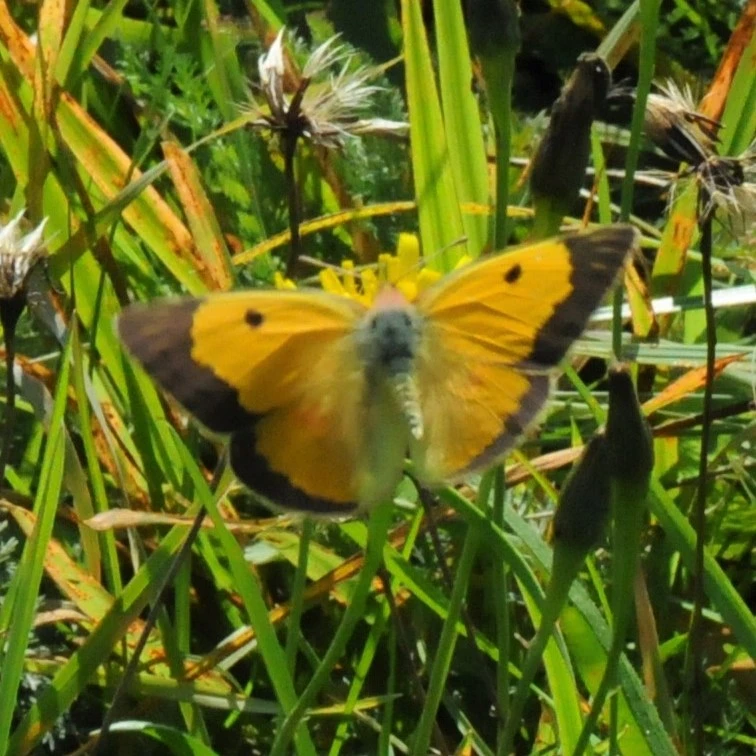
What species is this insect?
Colias croceus
